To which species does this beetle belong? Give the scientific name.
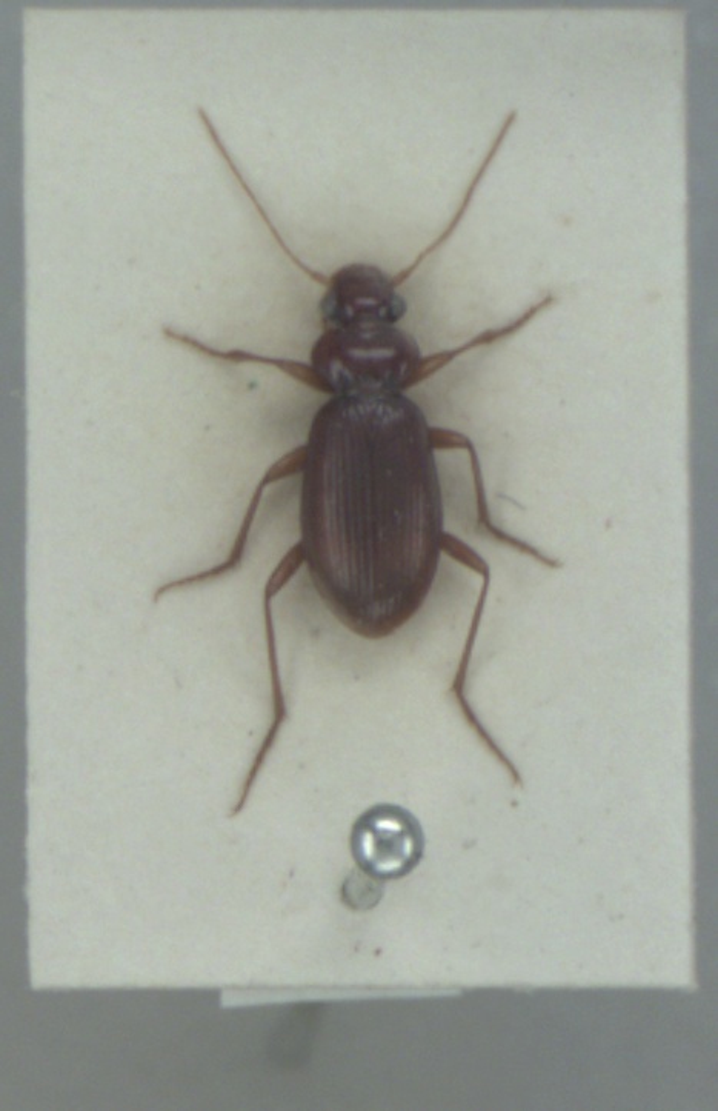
Leistus ferrugineus
